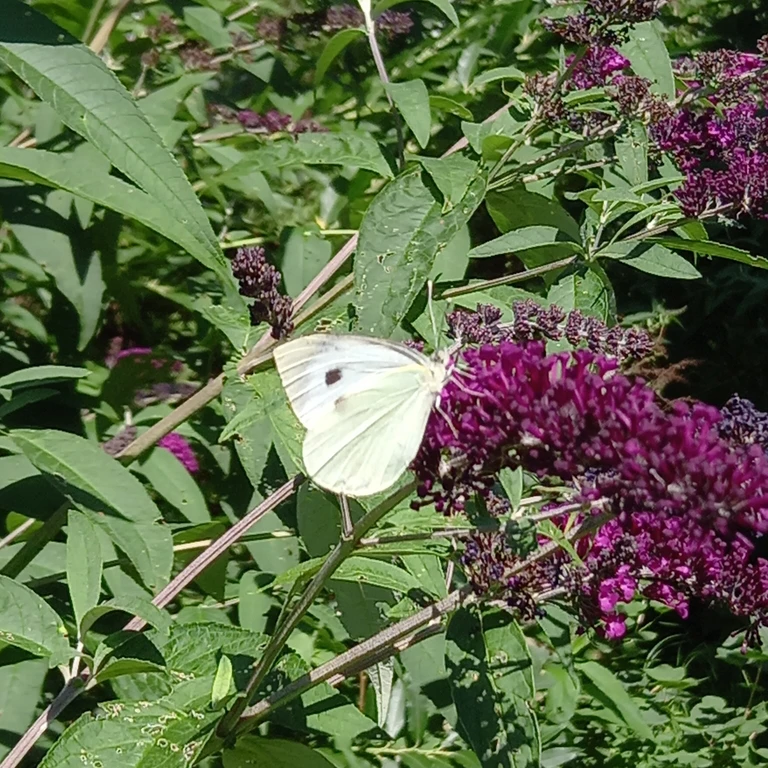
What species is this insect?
Pieris brassicae
